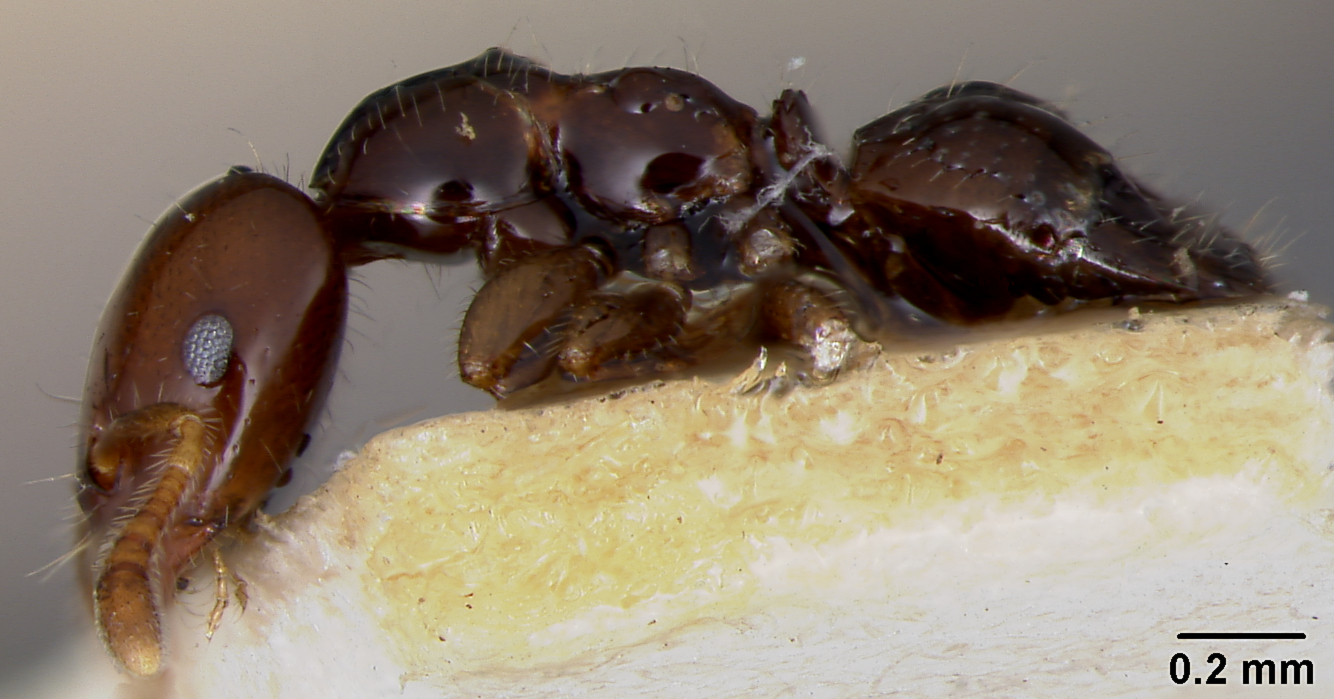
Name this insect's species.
Myrmelachista rogeri
